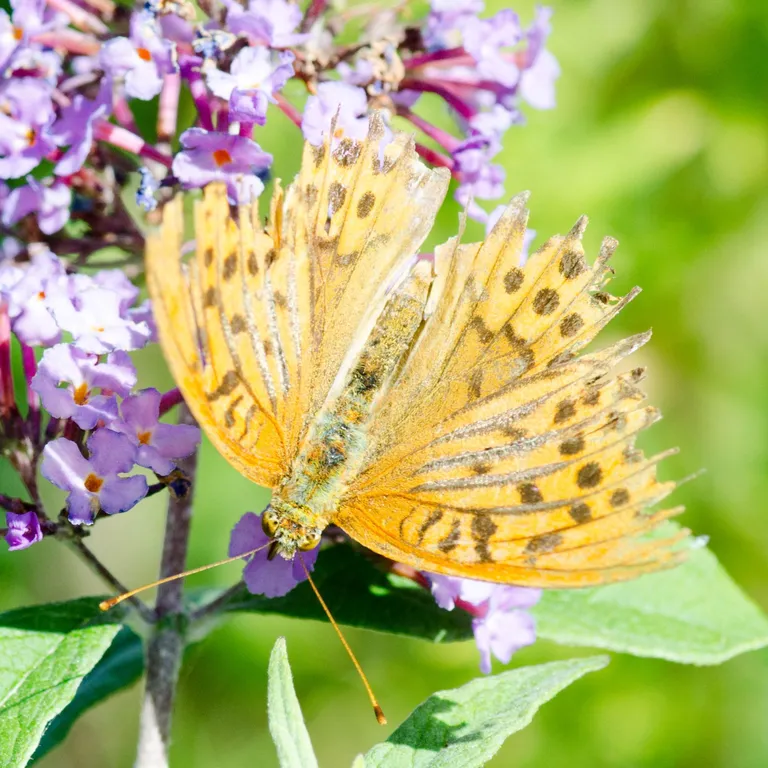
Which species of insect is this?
Argynnis paphia
